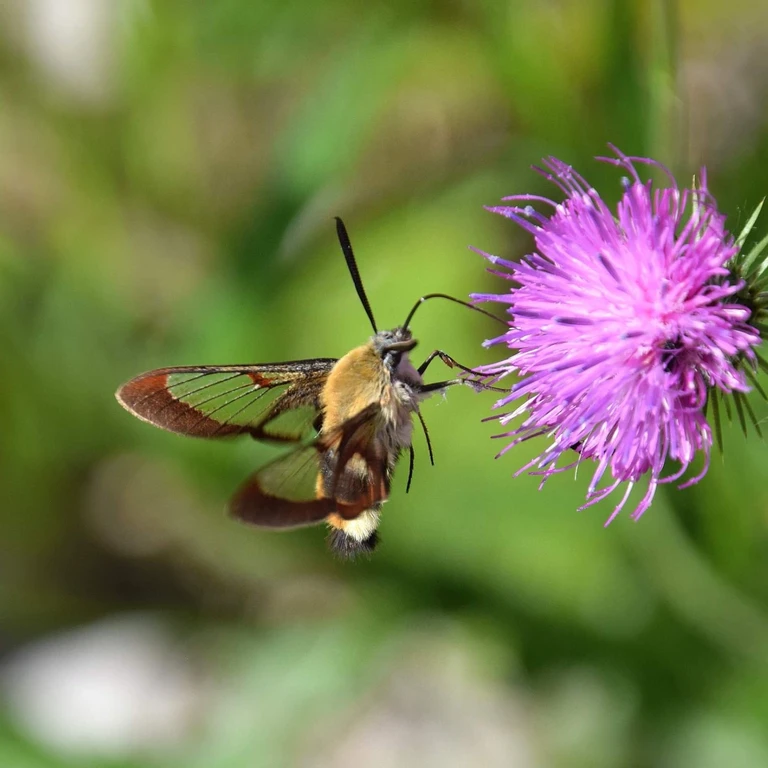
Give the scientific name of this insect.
Hemaris fuciformis
